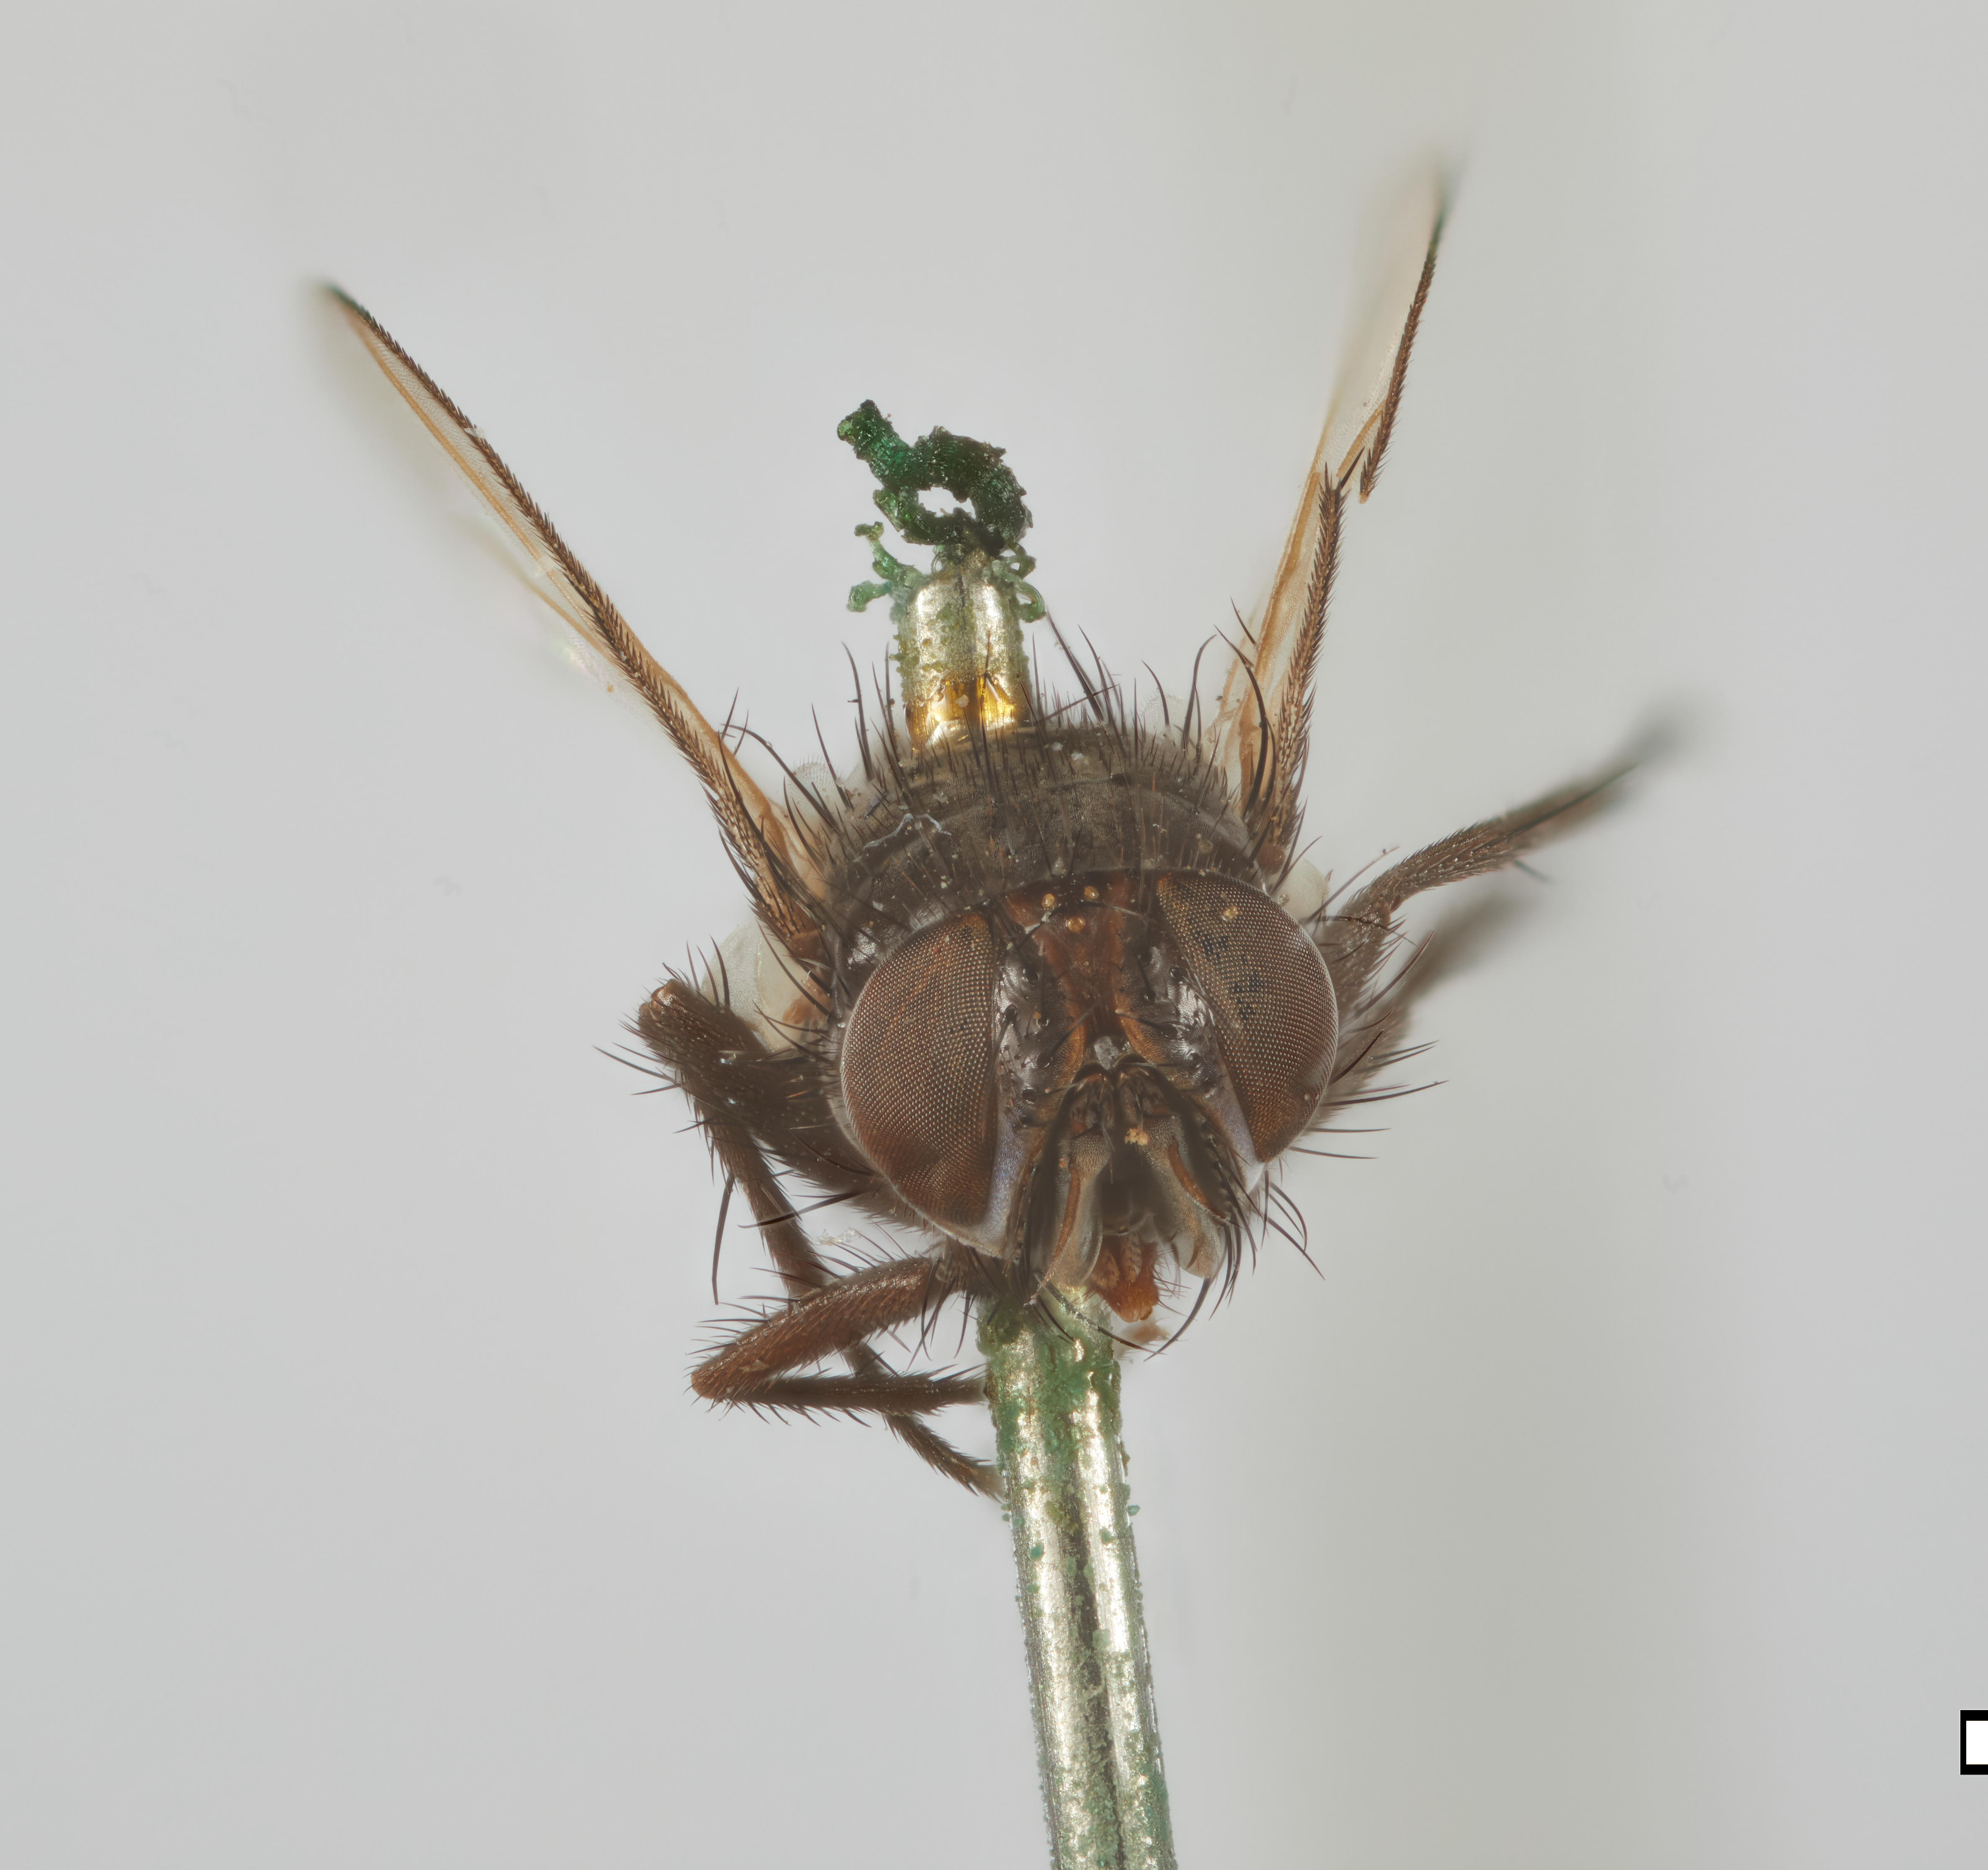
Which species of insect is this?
Elodia flavipalpis
